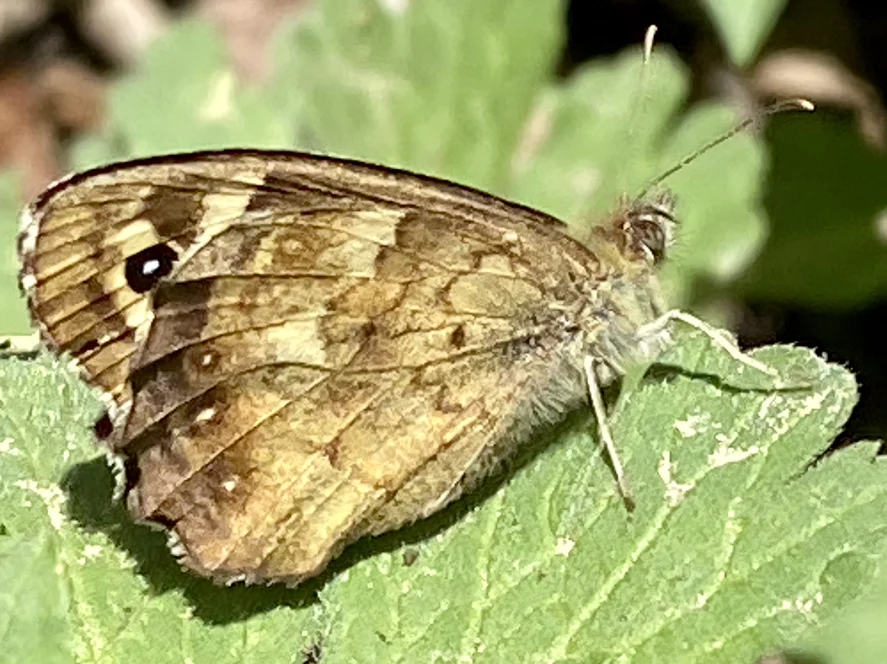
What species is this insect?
Pararge aegeria
